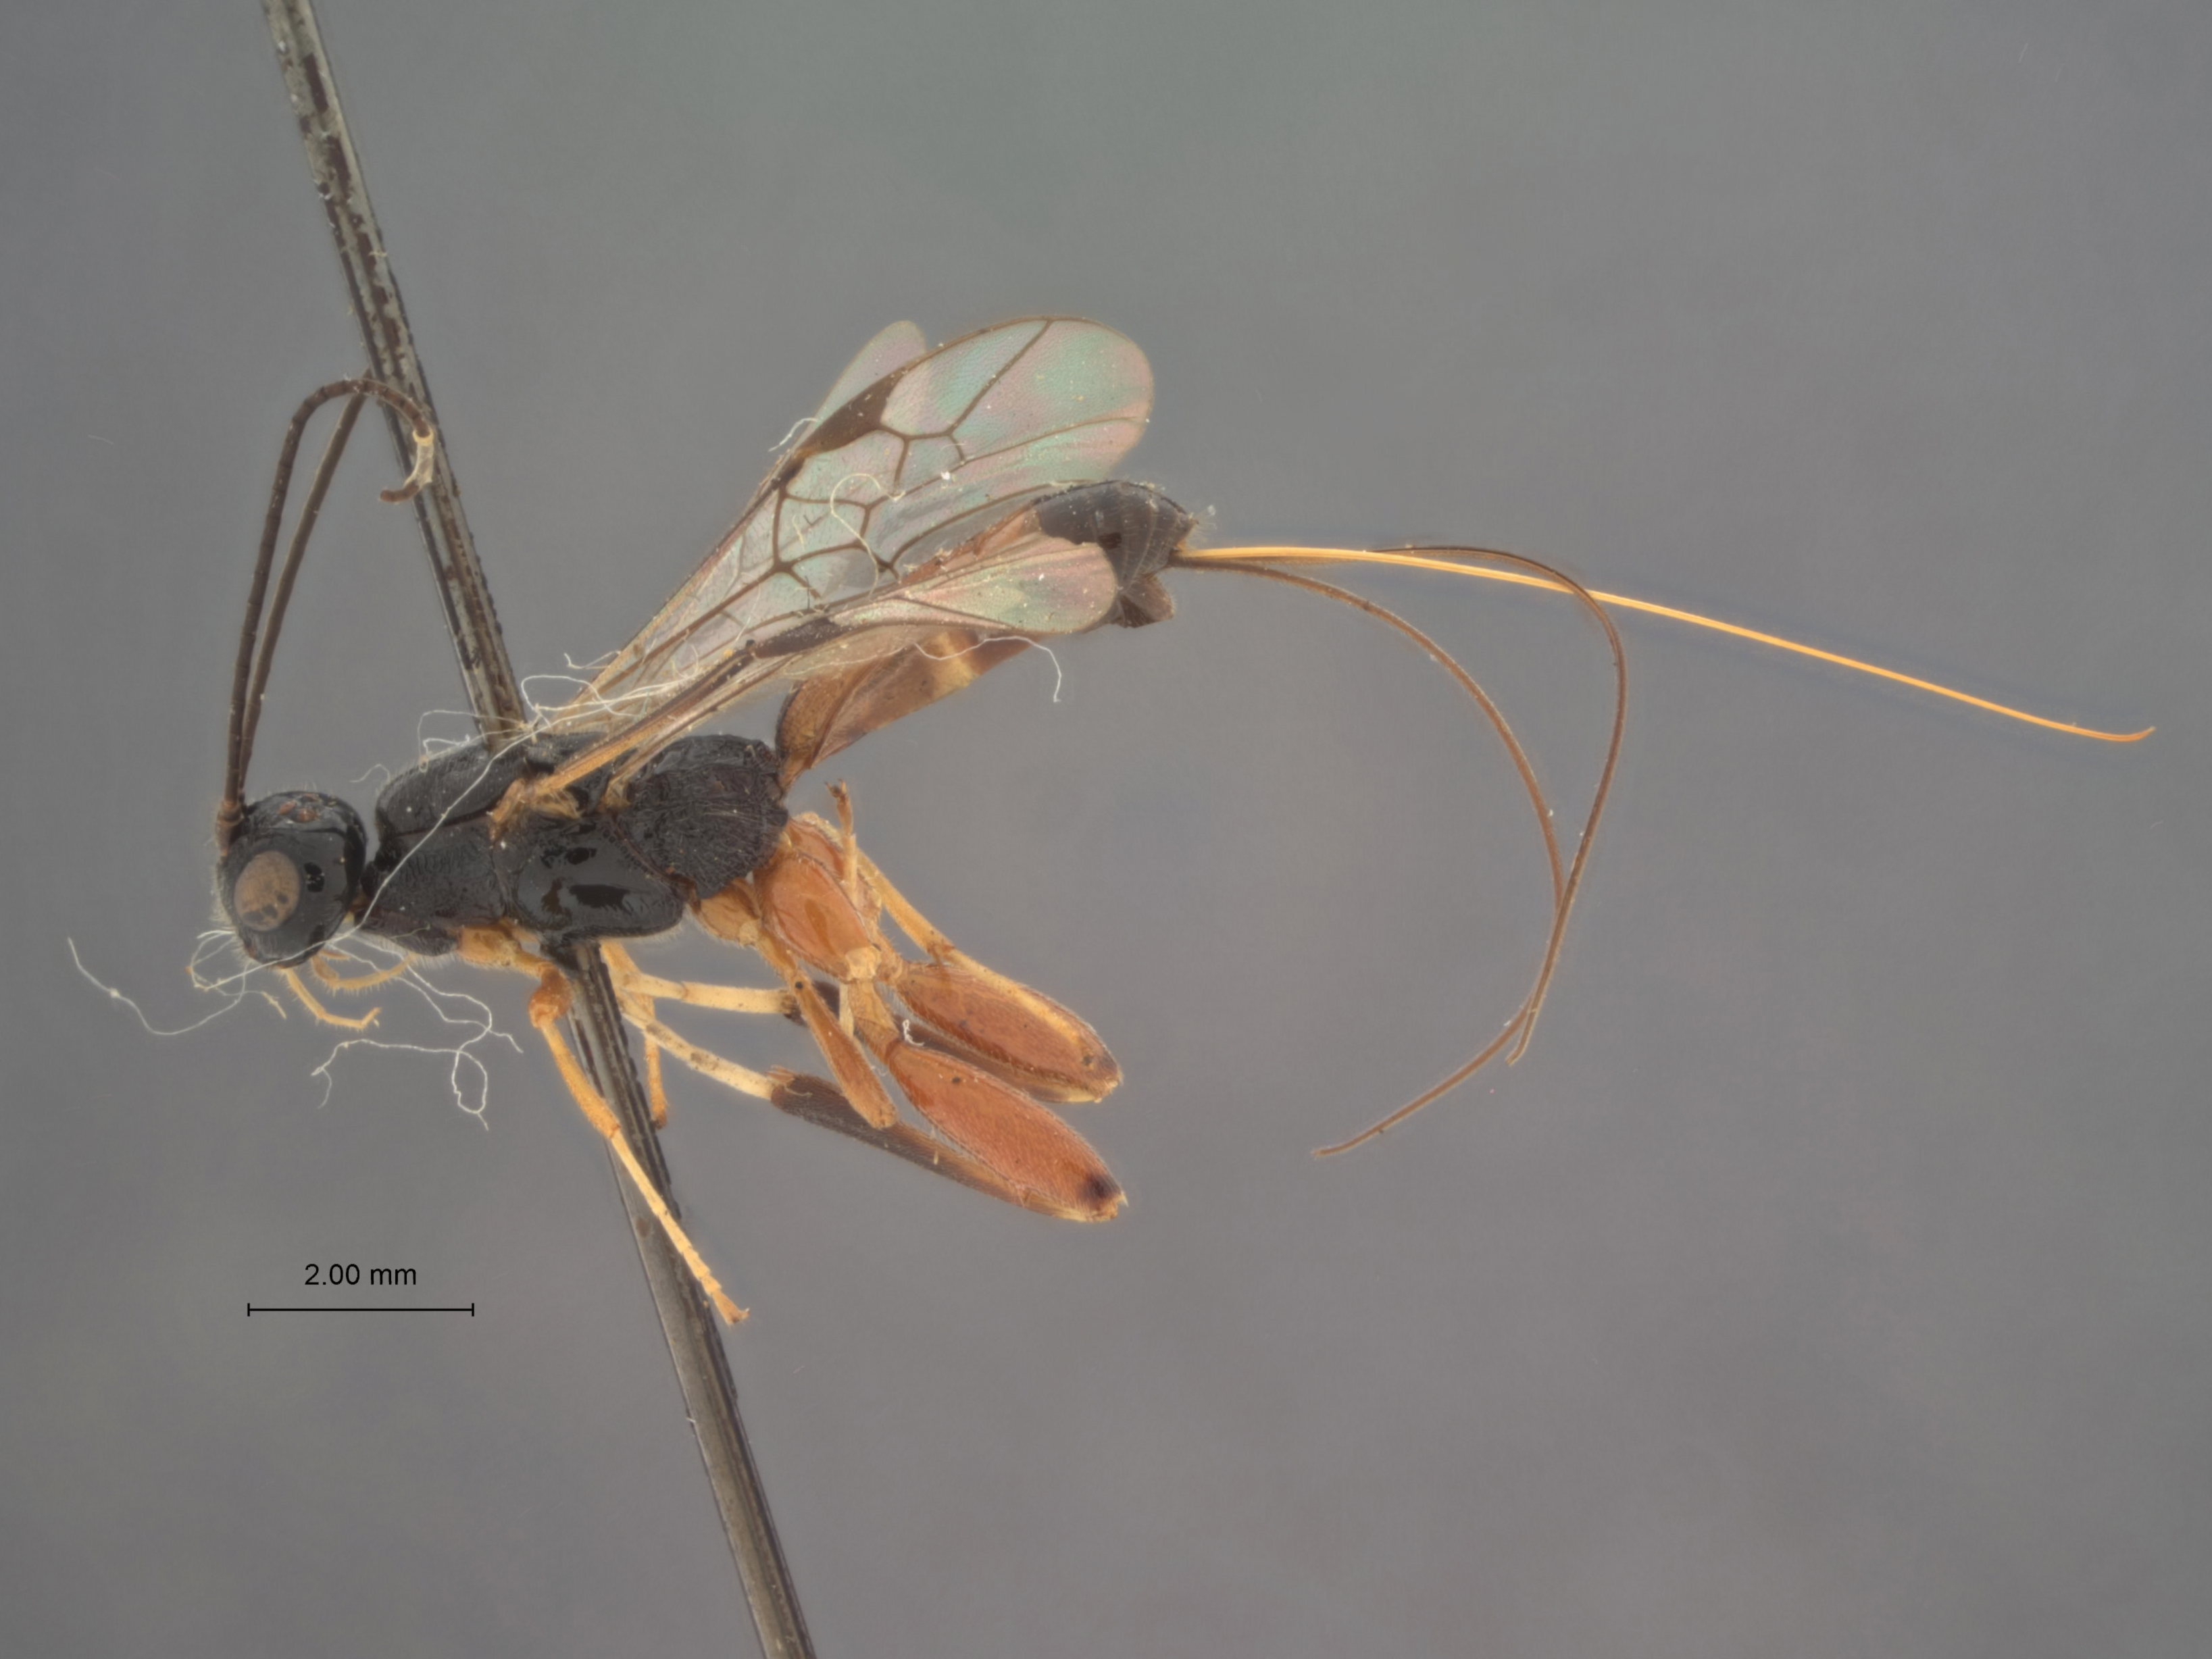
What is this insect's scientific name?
Helcon castaneae
